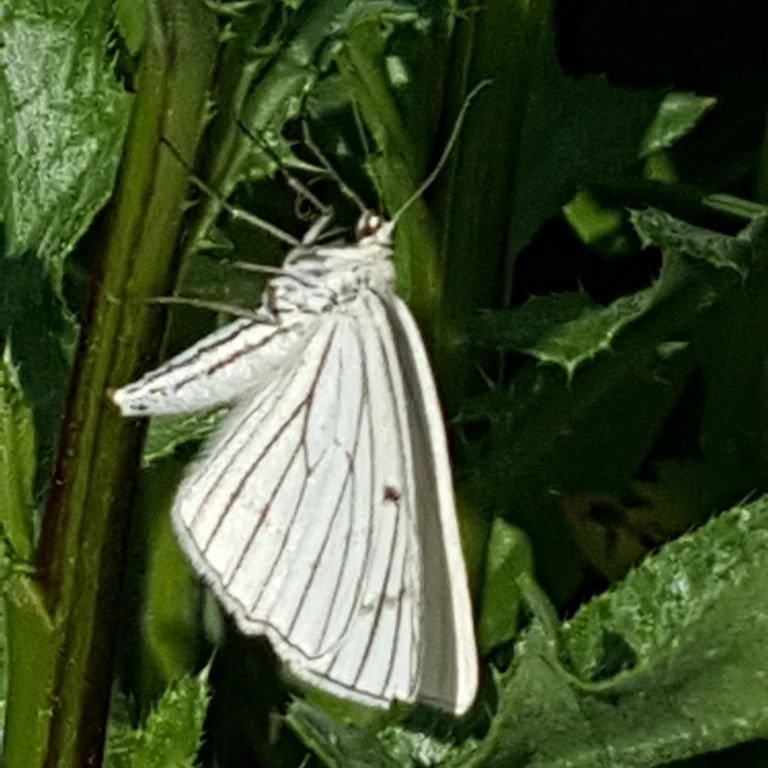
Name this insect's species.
Siona lineata
